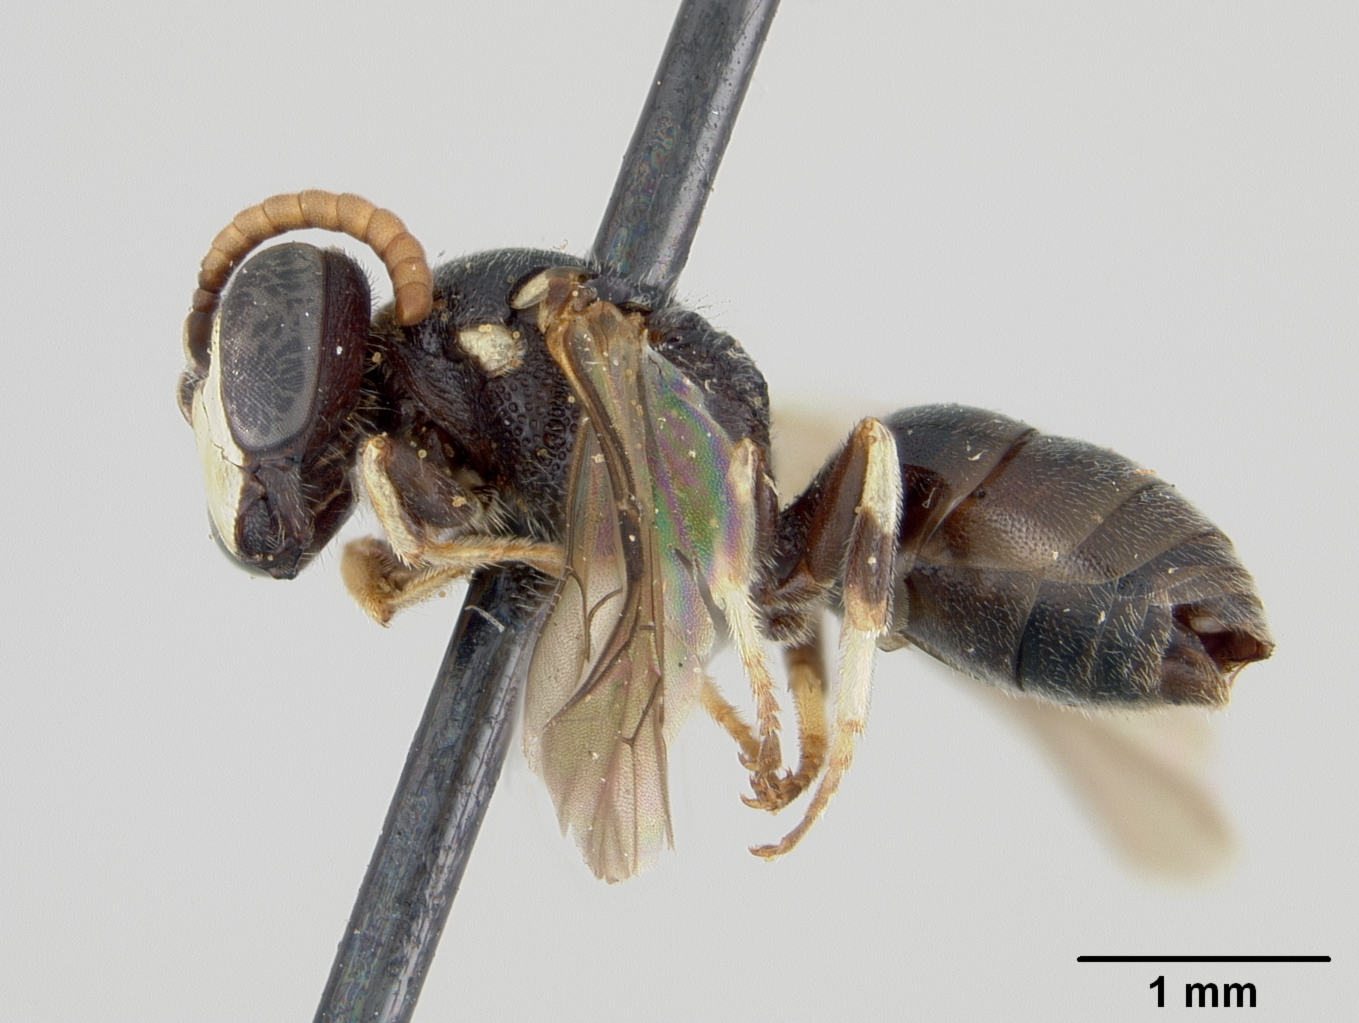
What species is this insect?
Prosopis stevensi
